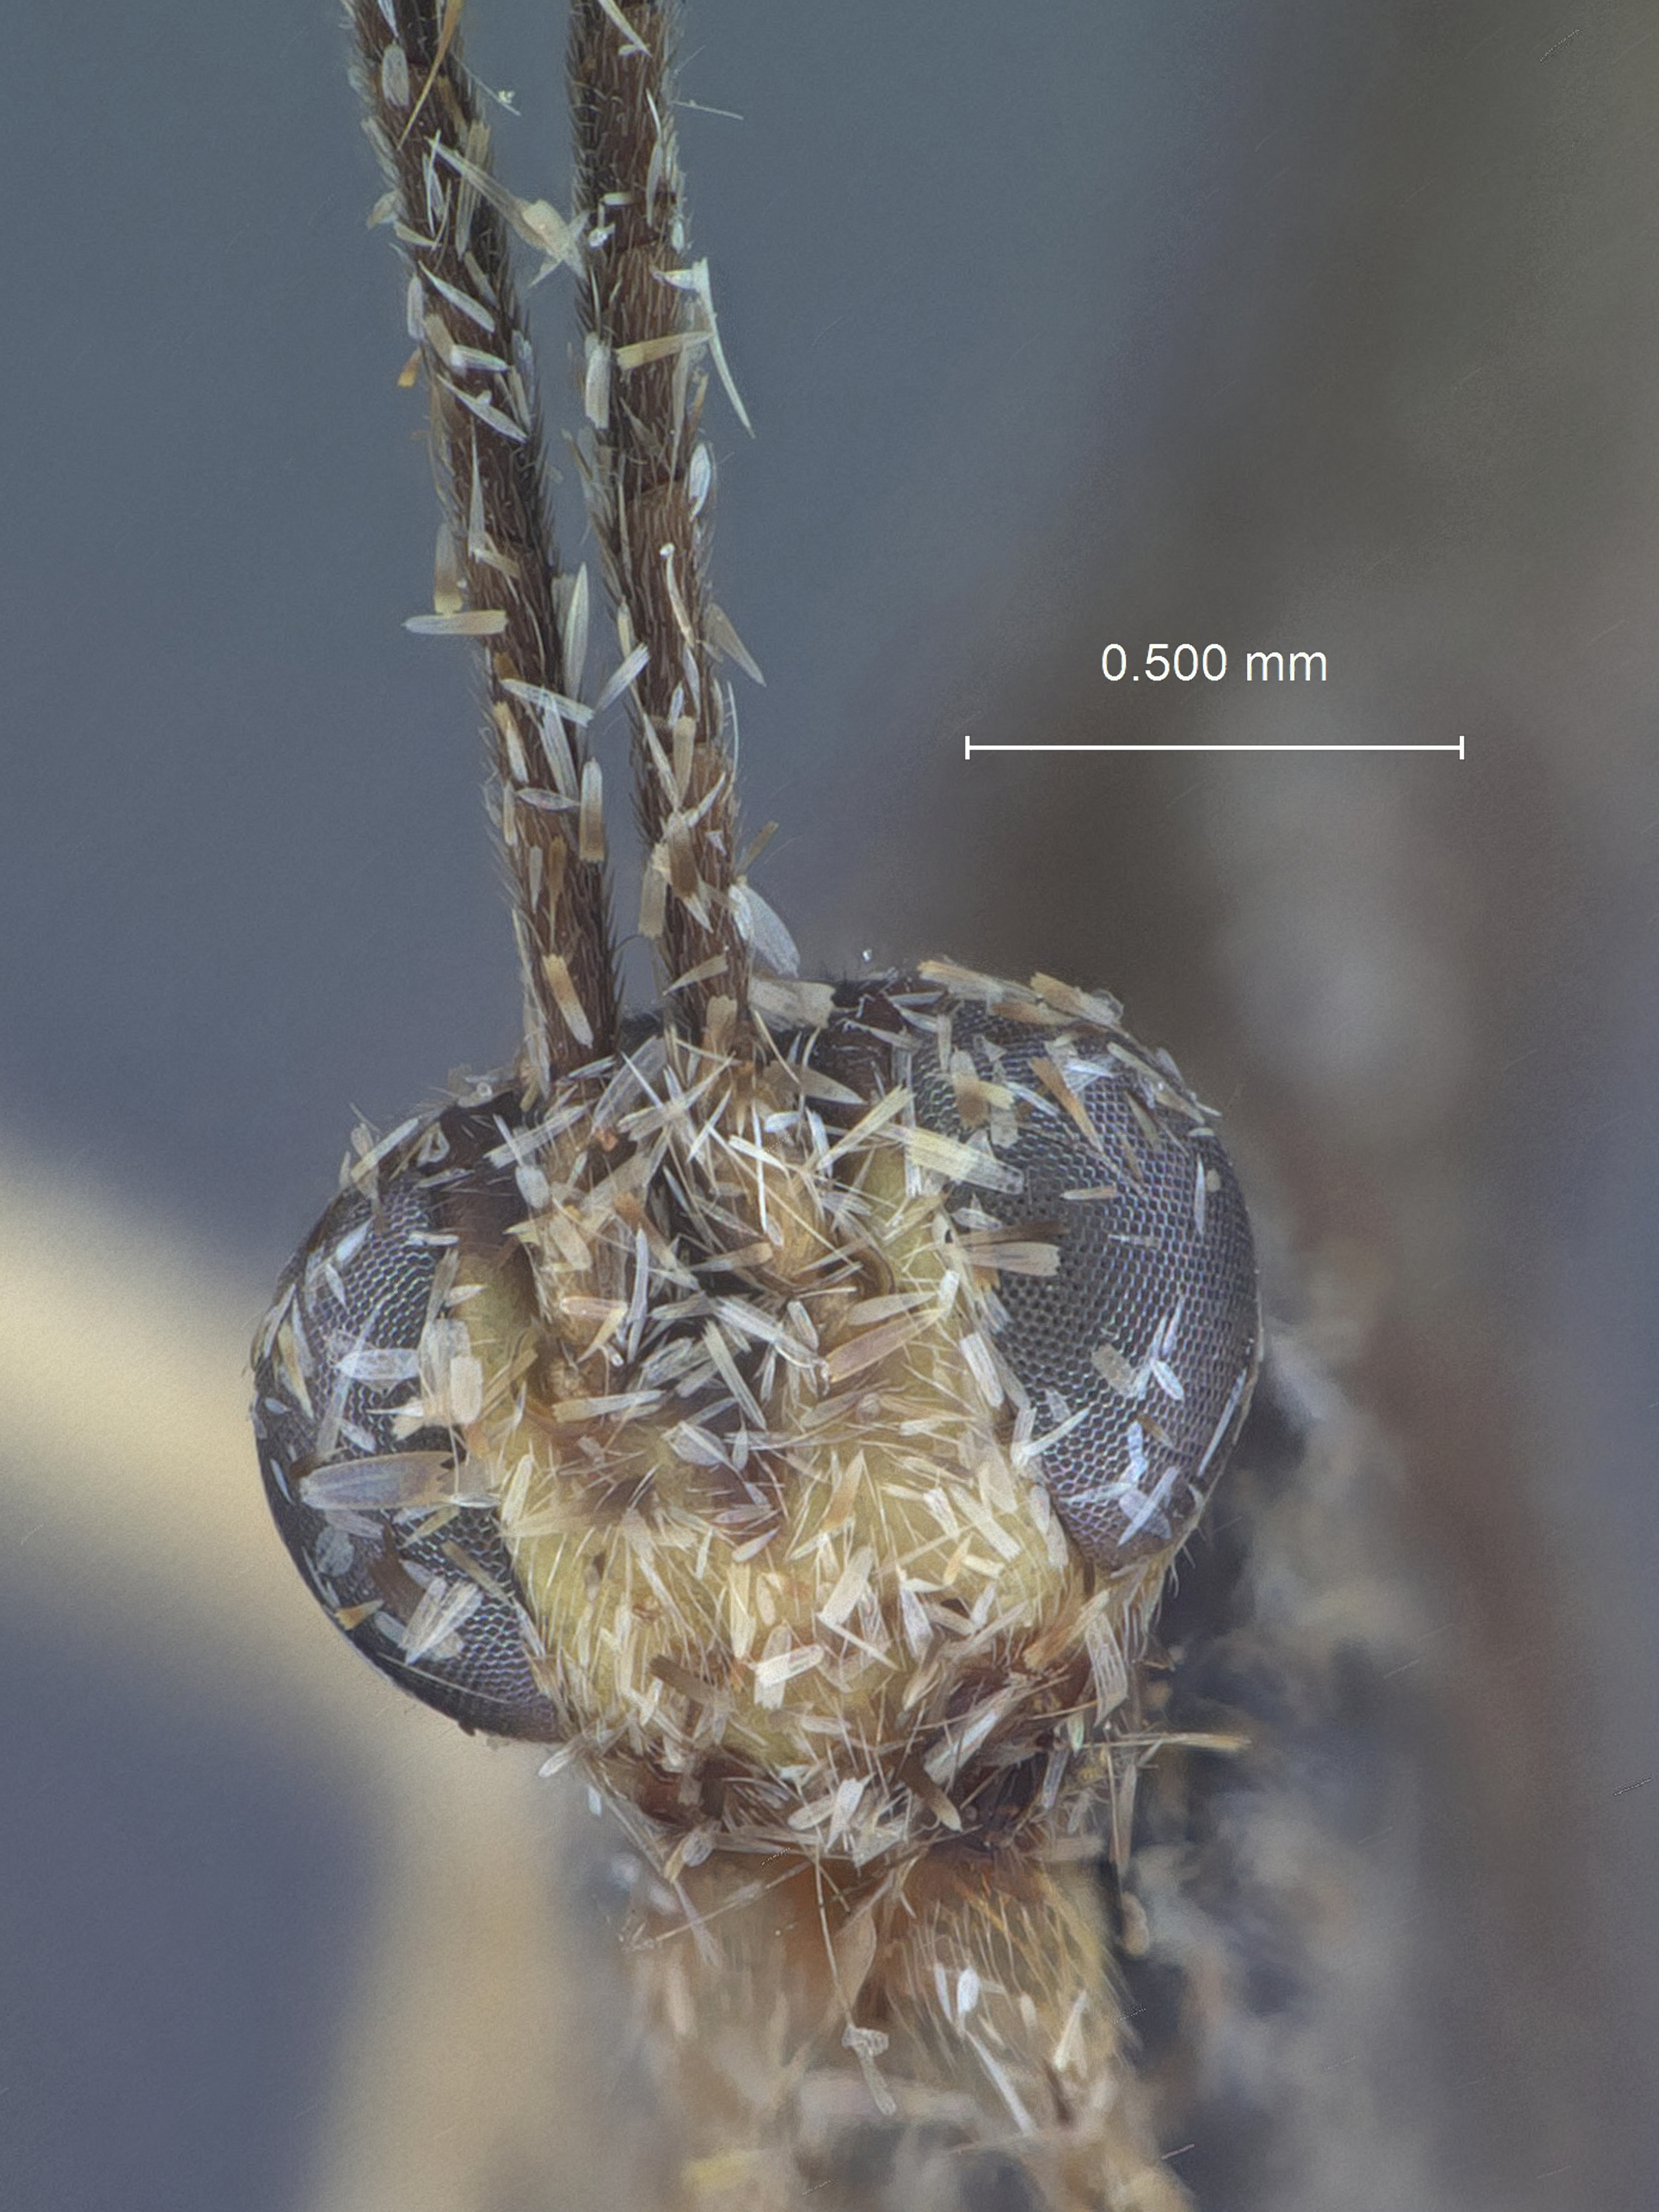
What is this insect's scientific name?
Temelucha clarkei
